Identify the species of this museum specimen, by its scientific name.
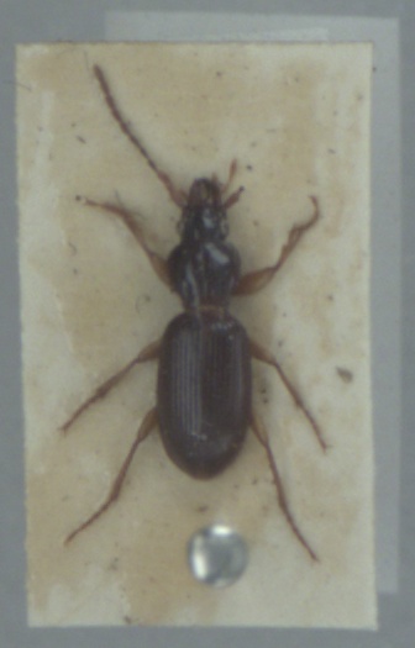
Stomis pumicatus
